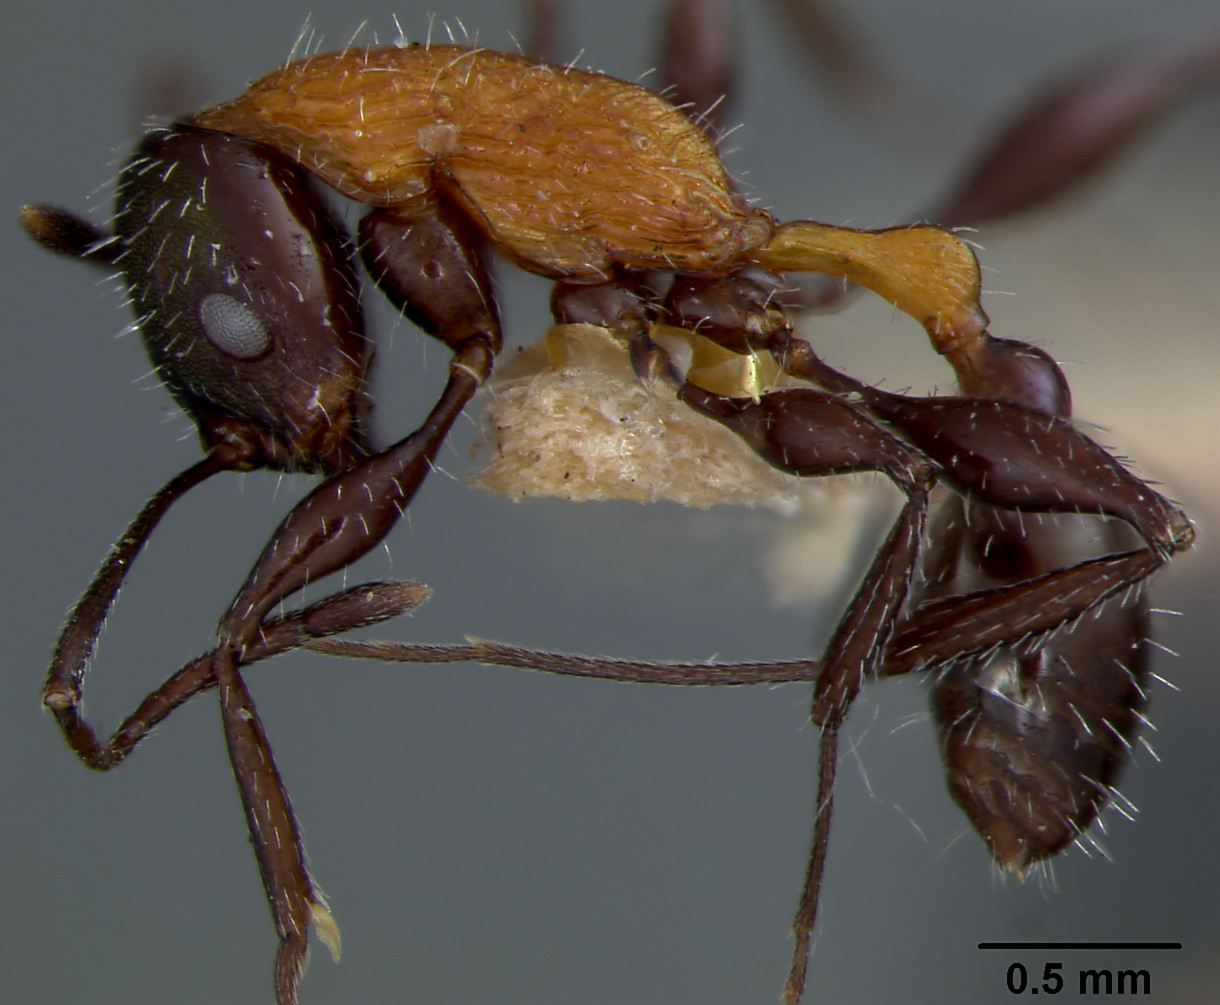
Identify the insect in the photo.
Croesomyrmex iris
